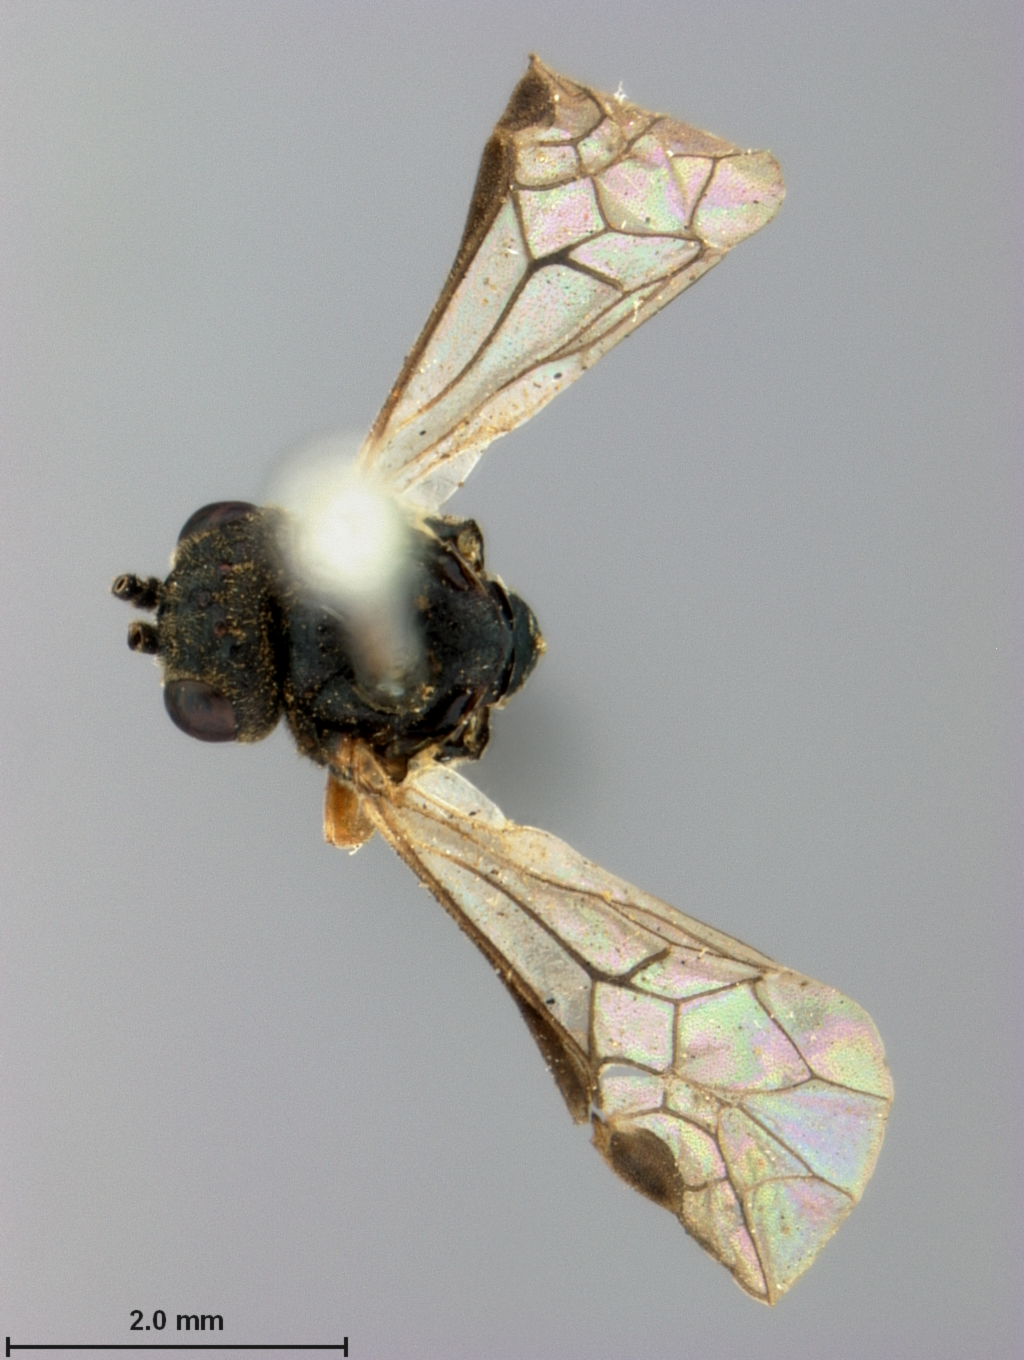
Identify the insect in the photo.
Blennocampa spiraeae
